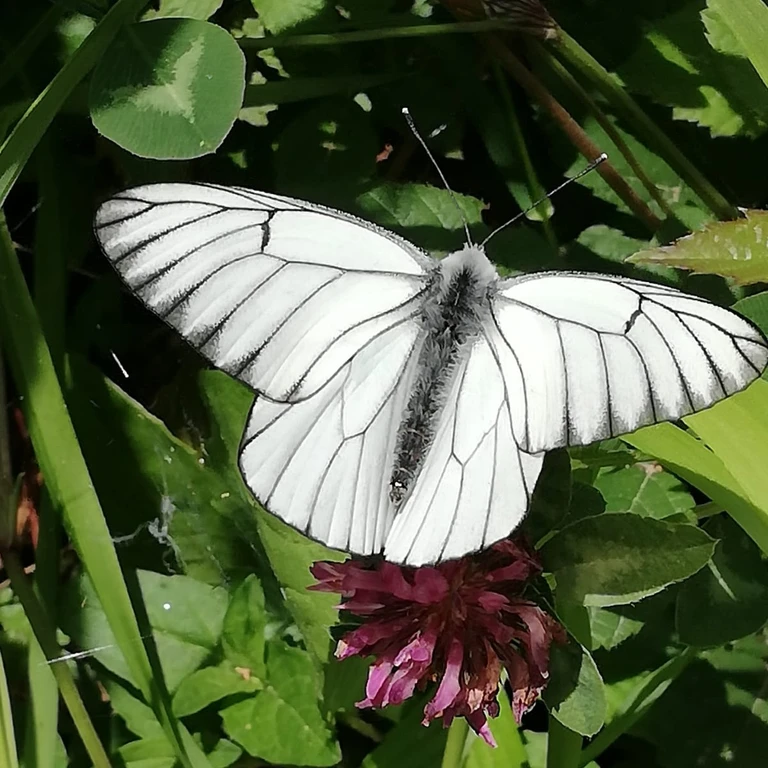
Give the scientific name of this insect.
Aporia crataegi
